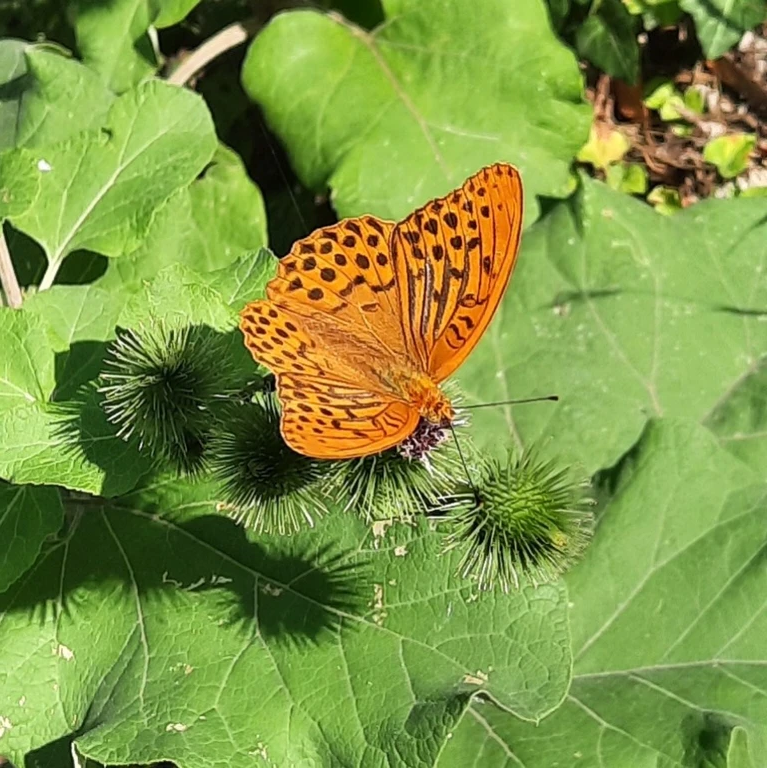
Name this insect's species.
Argynnis paphia
